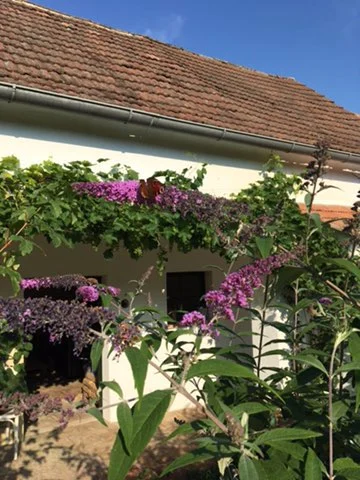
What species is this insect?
Aglais io
